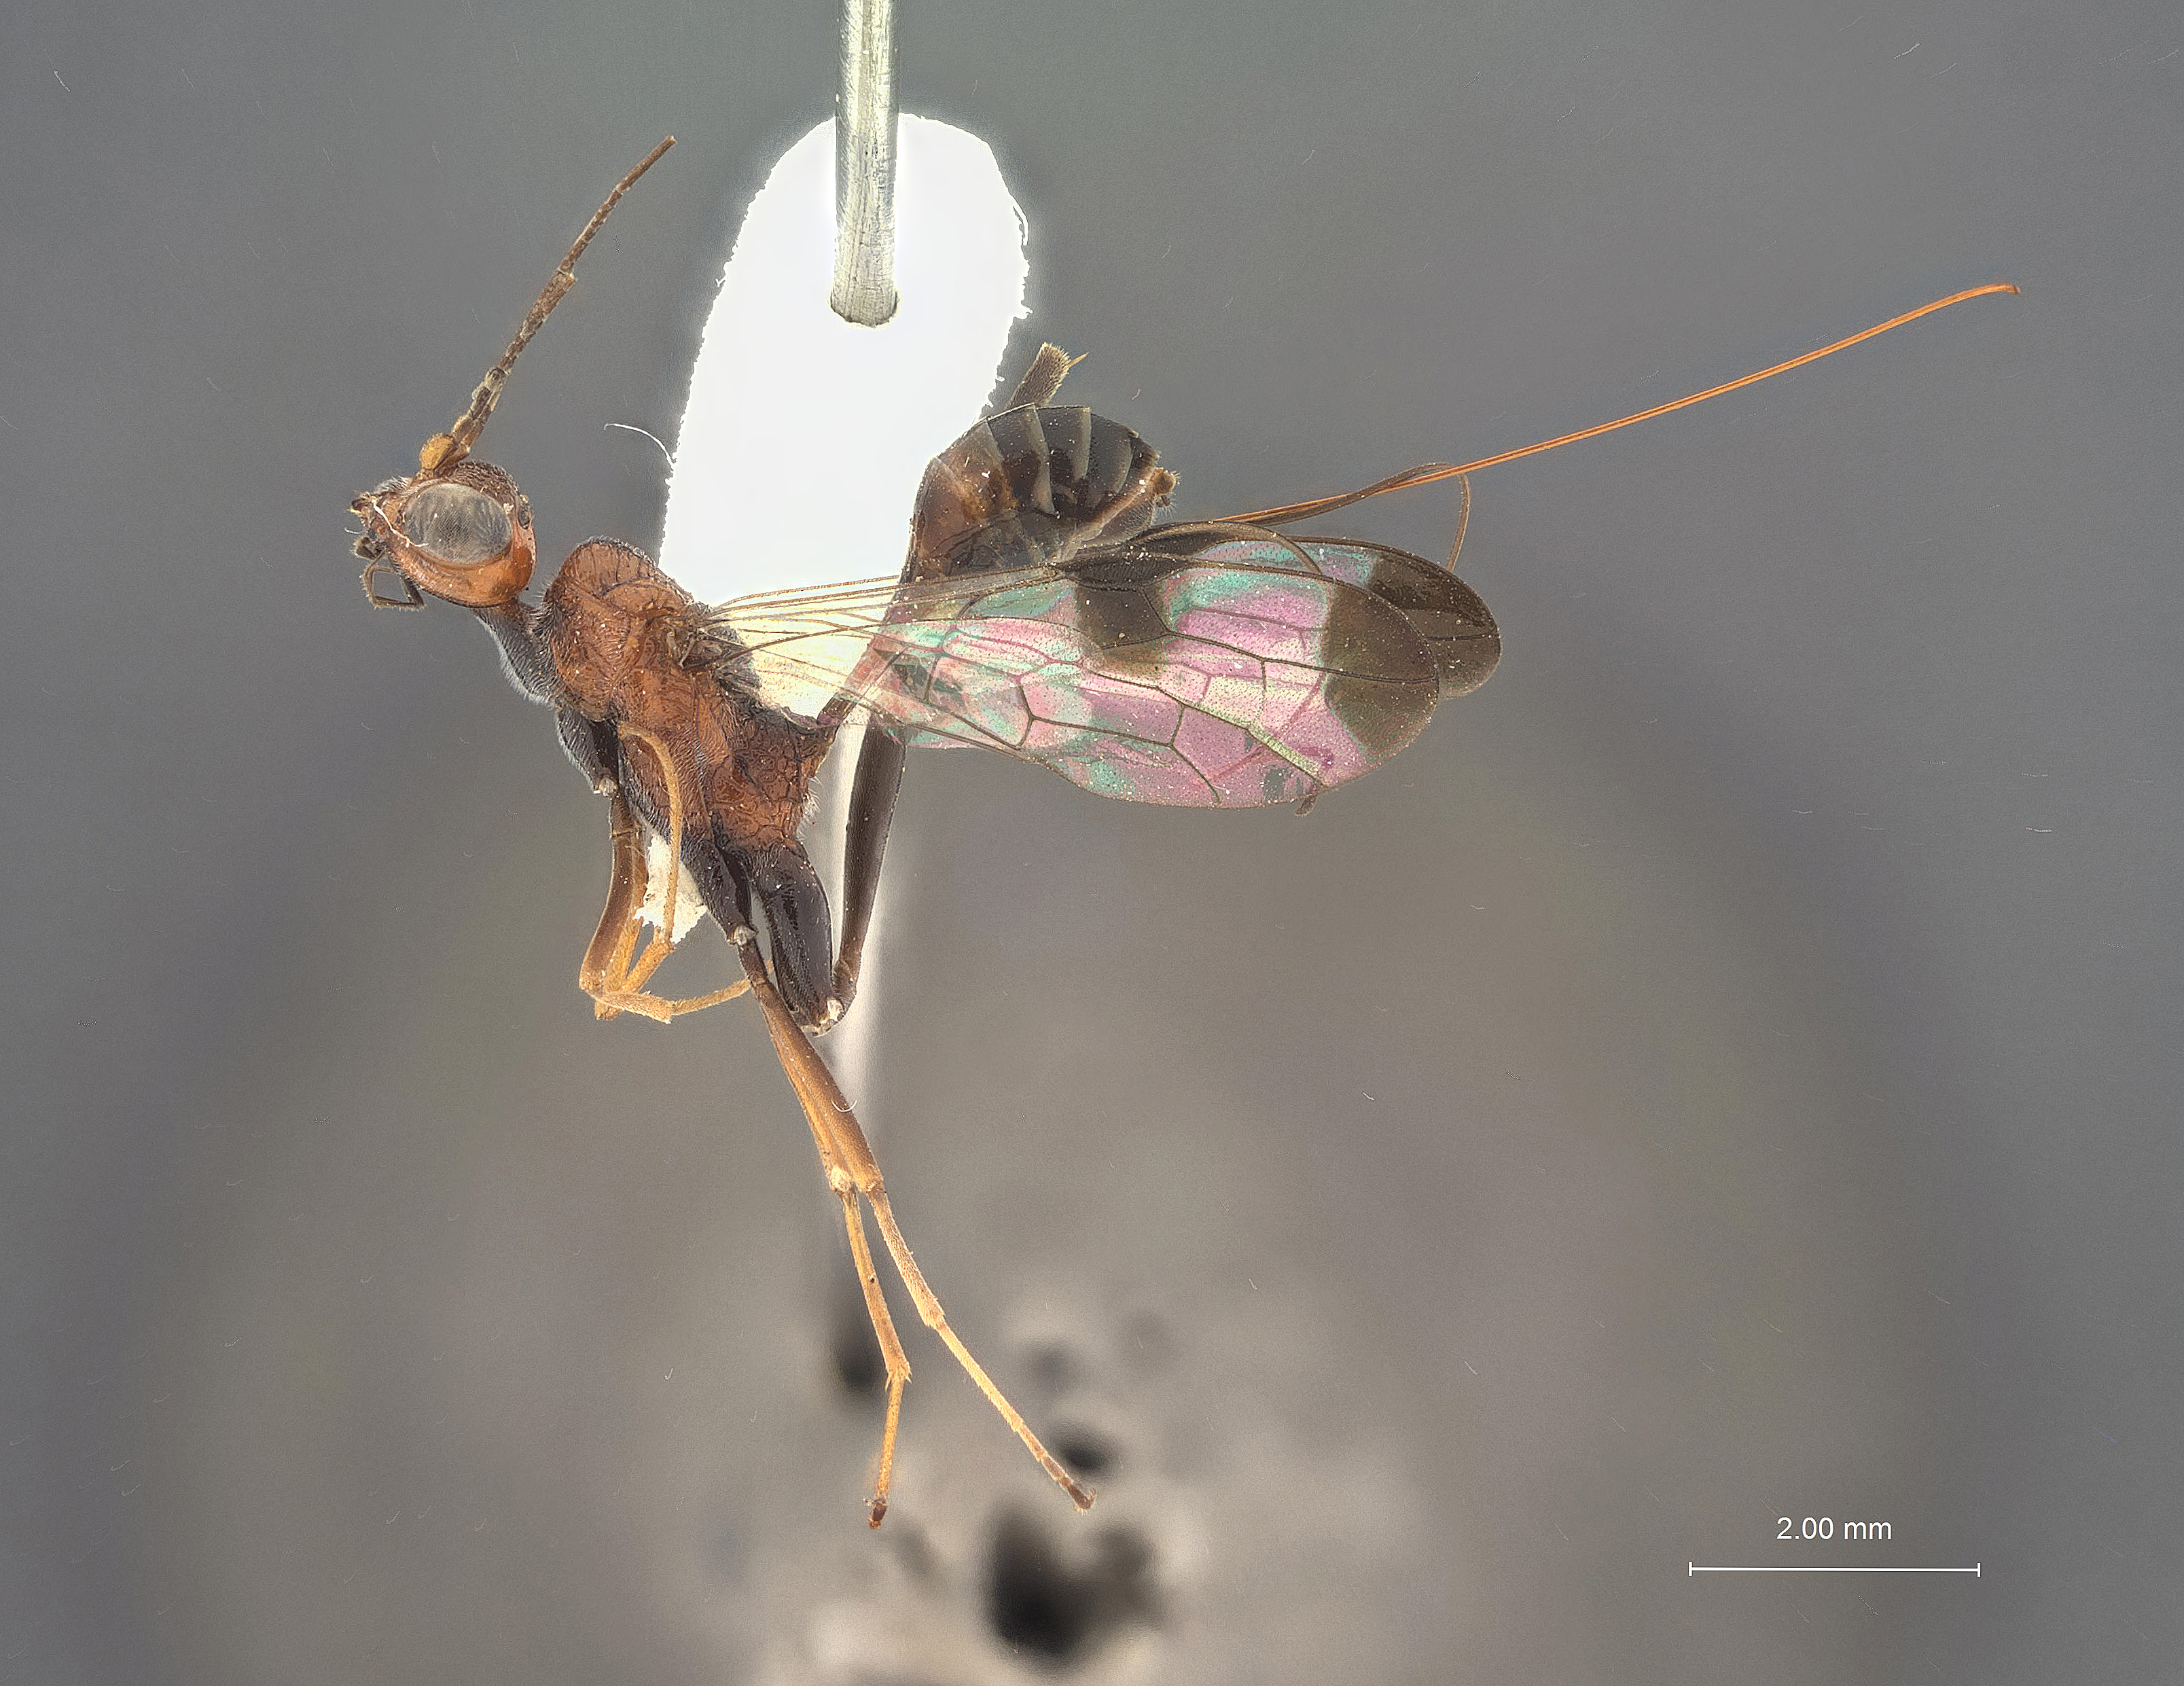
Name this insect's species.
Pristaulacus hespenheidei
